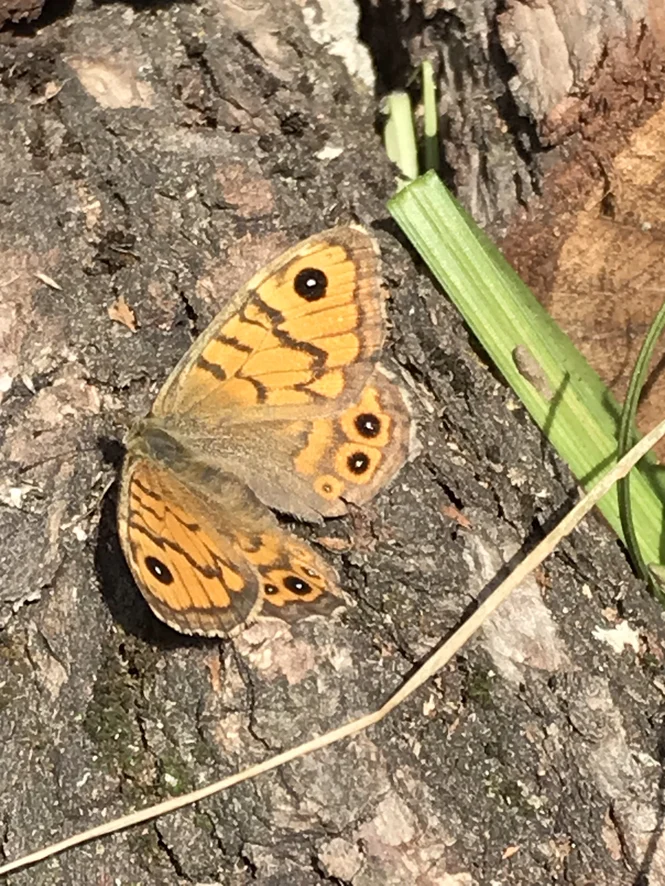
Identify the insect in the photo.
Lasiommata megera (also Pararge megera)
